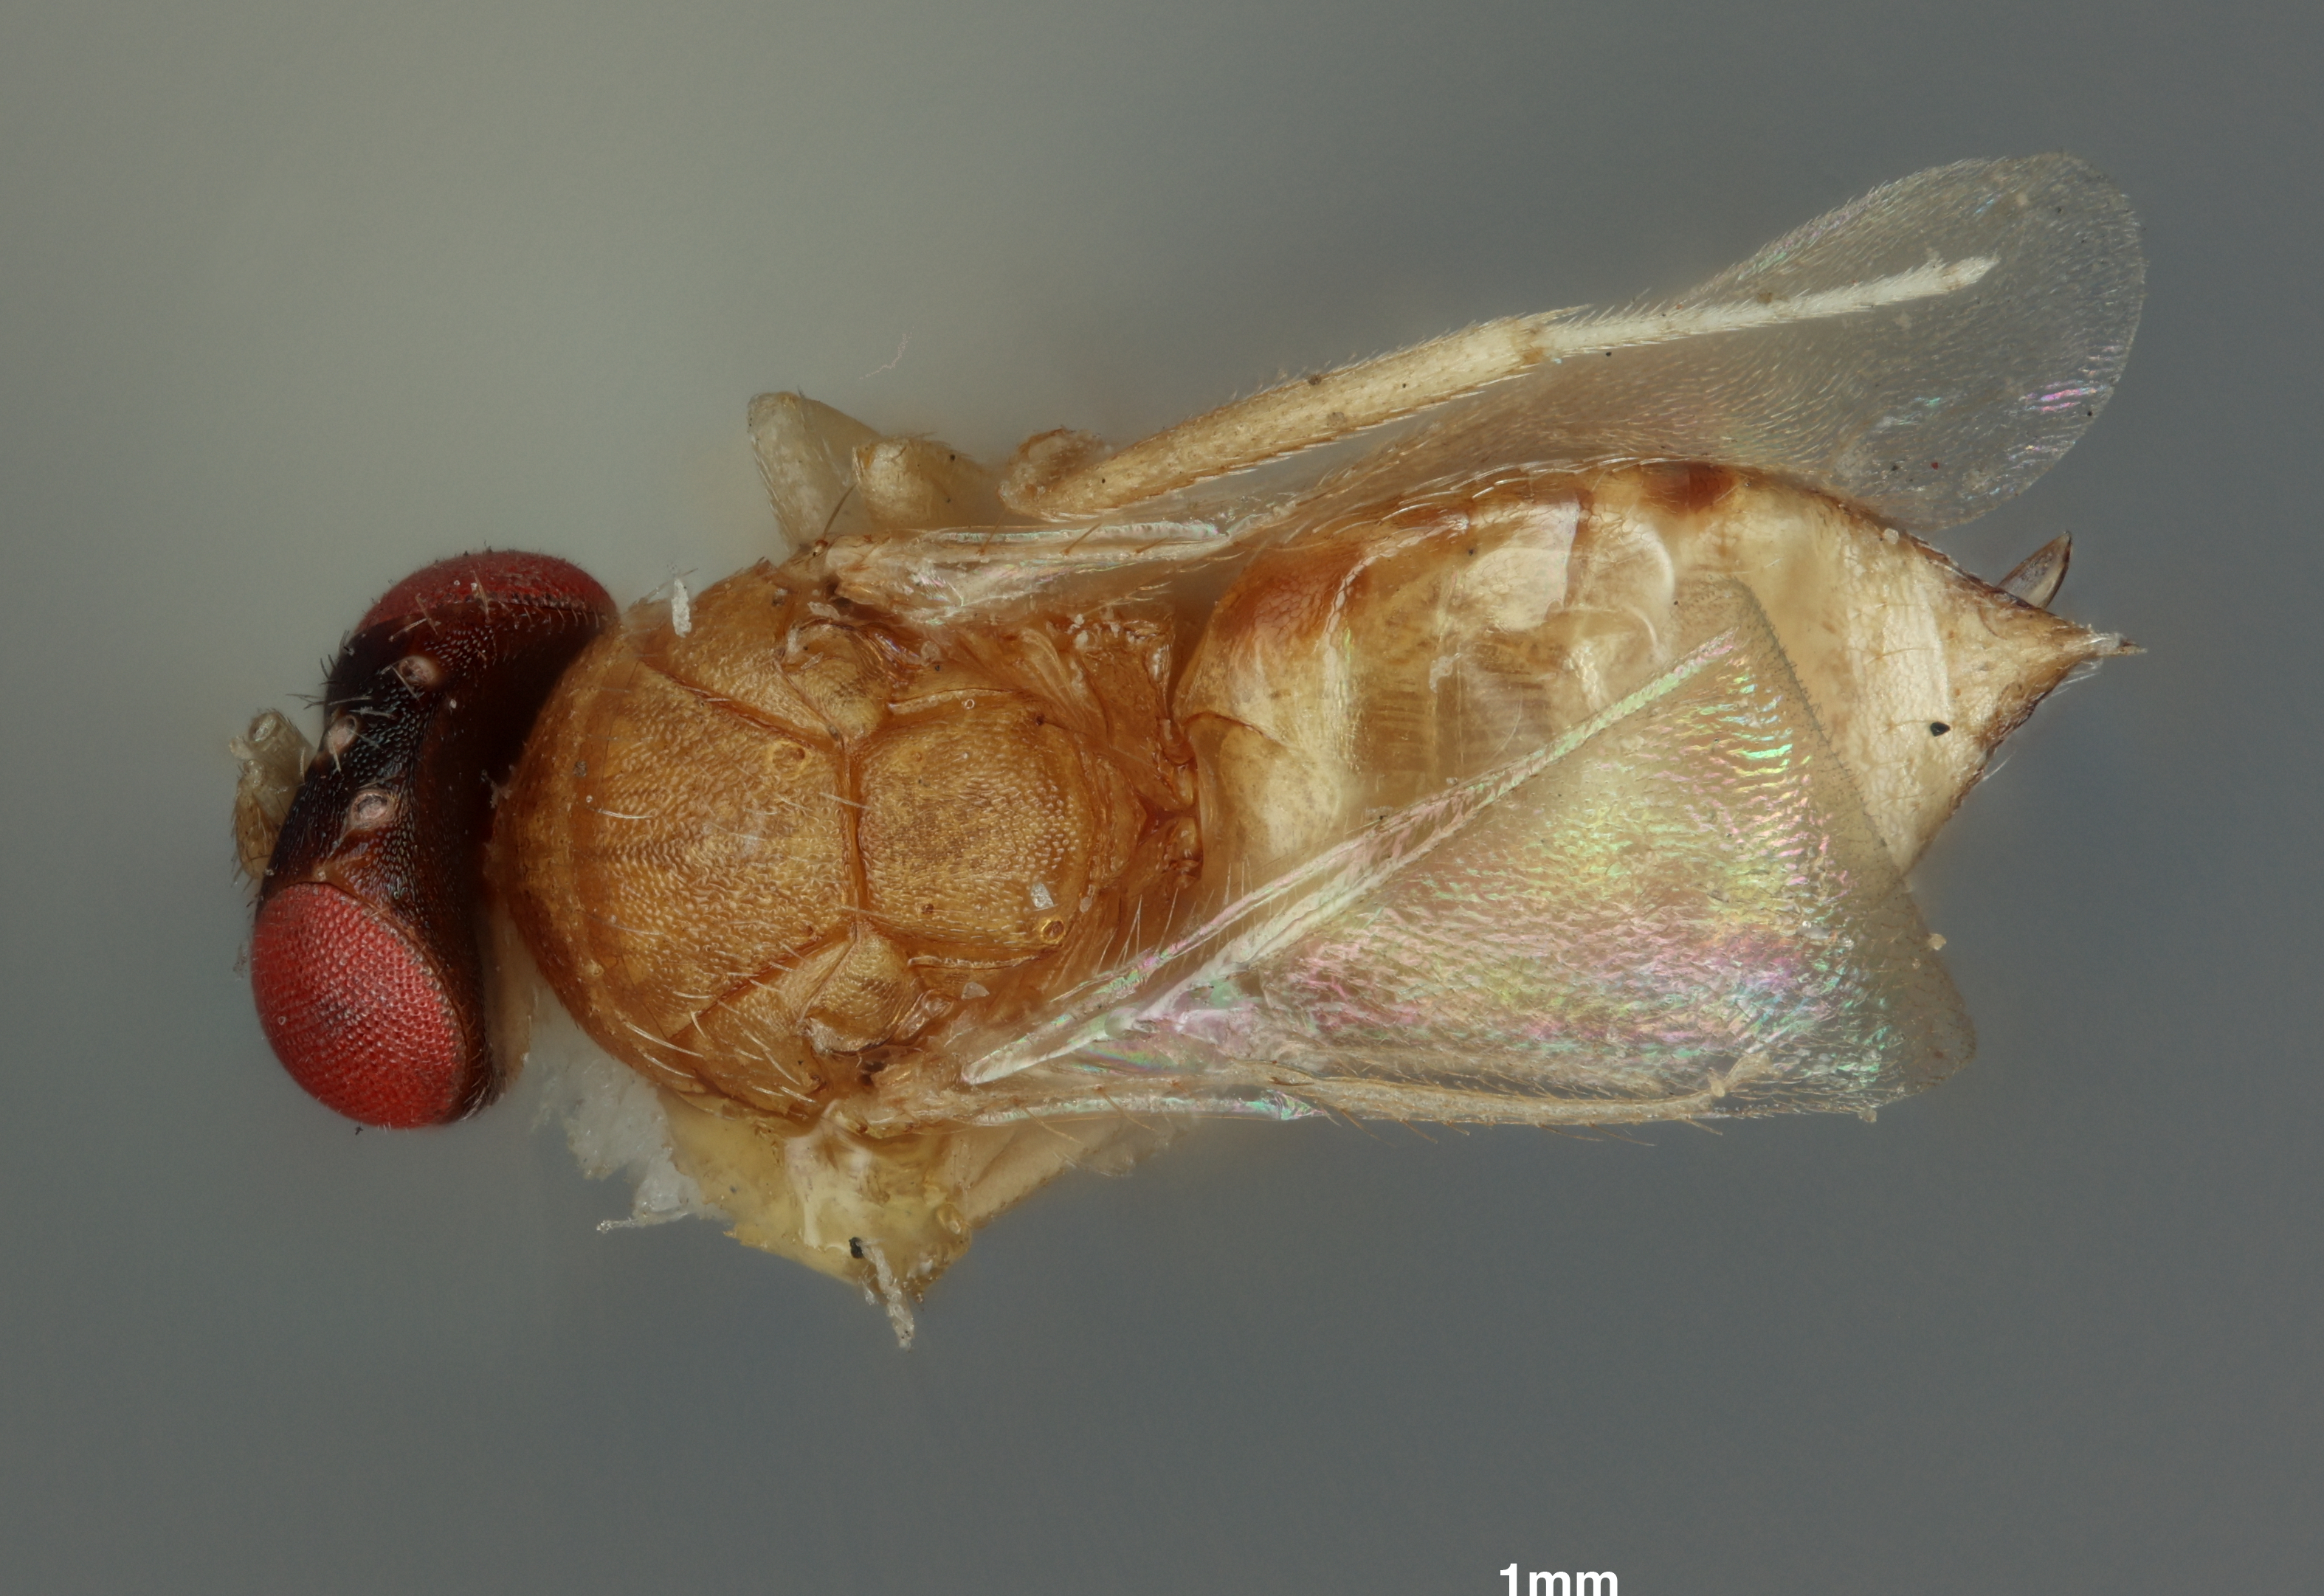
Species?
Omphalomomyia thymus
